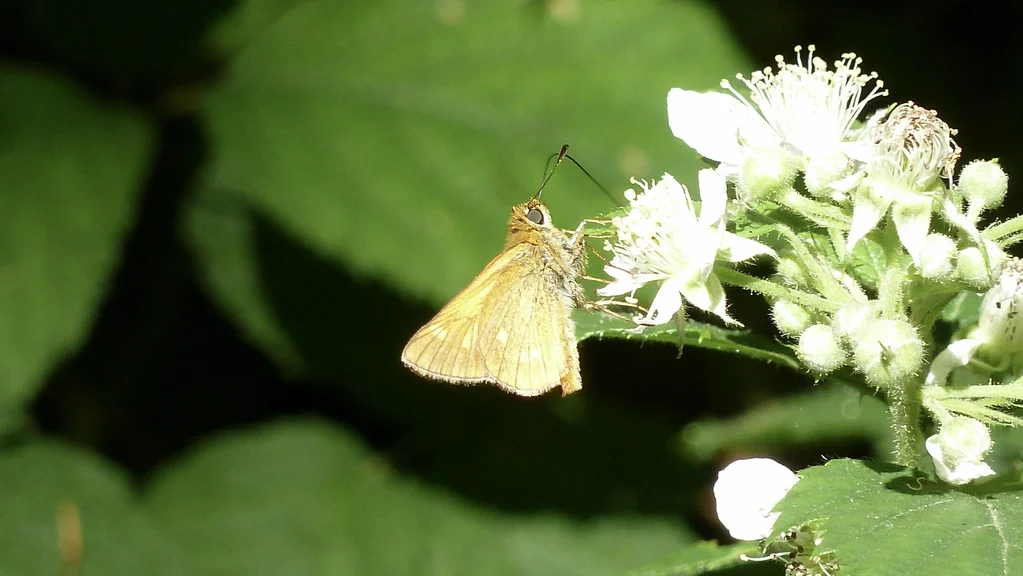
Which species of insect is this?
Ochlodes sylvanus (also Ochlodes venata)
